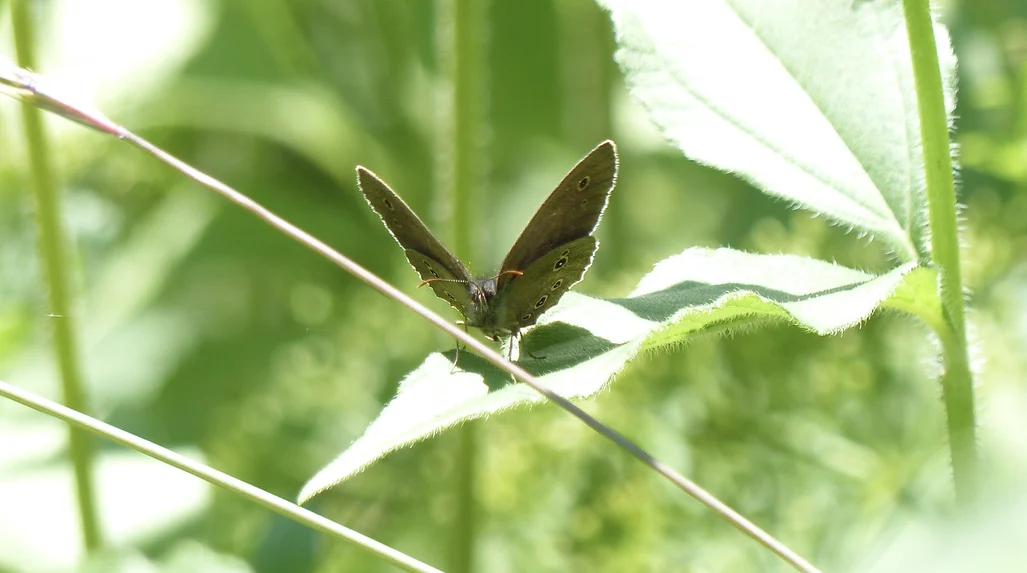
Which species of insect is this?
Aphantopus hyperantus
